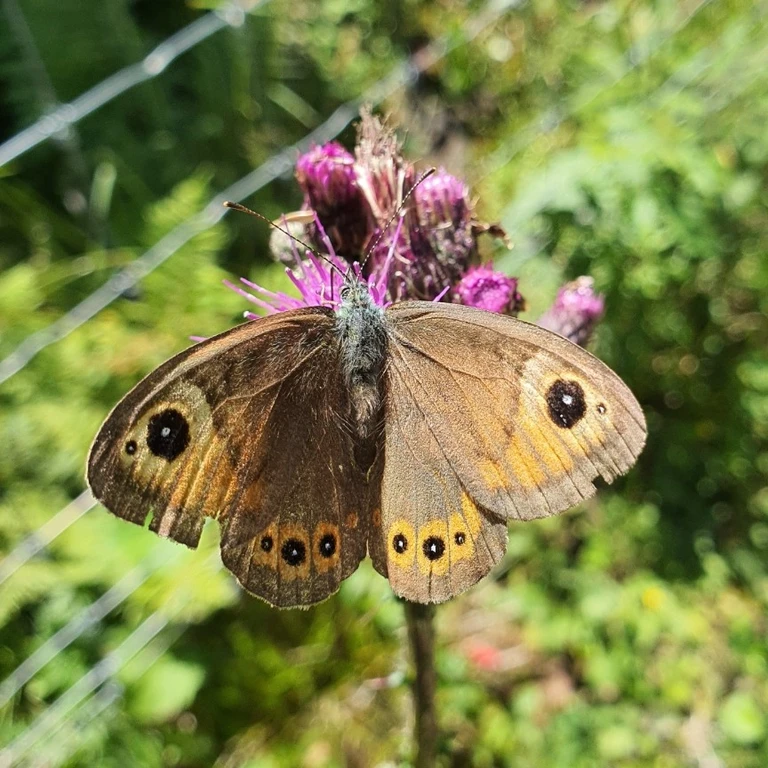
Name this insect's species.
Lasiommata maera (also Pararge maera)
